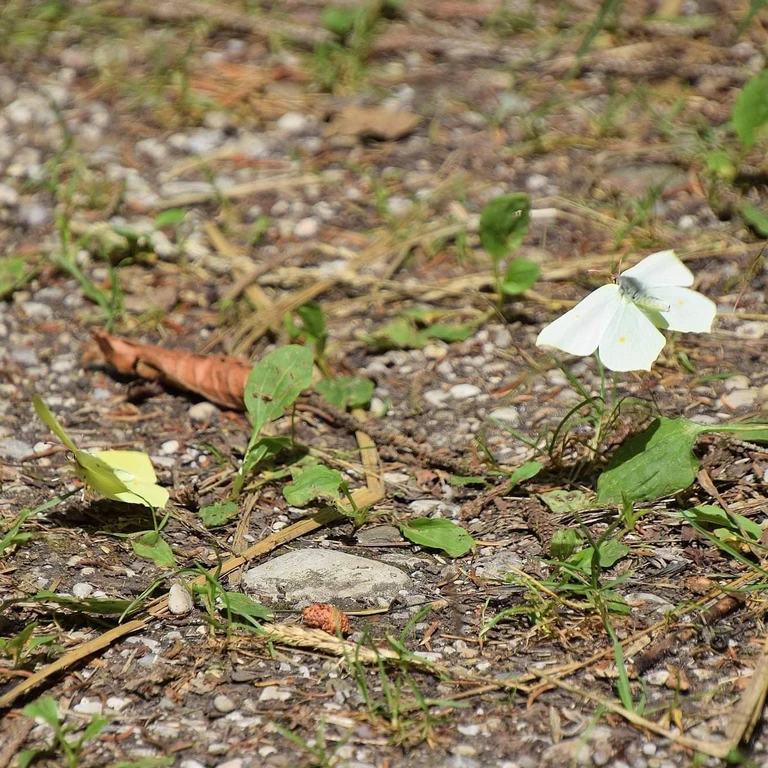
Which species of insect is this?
Gonepteryx rhamni
